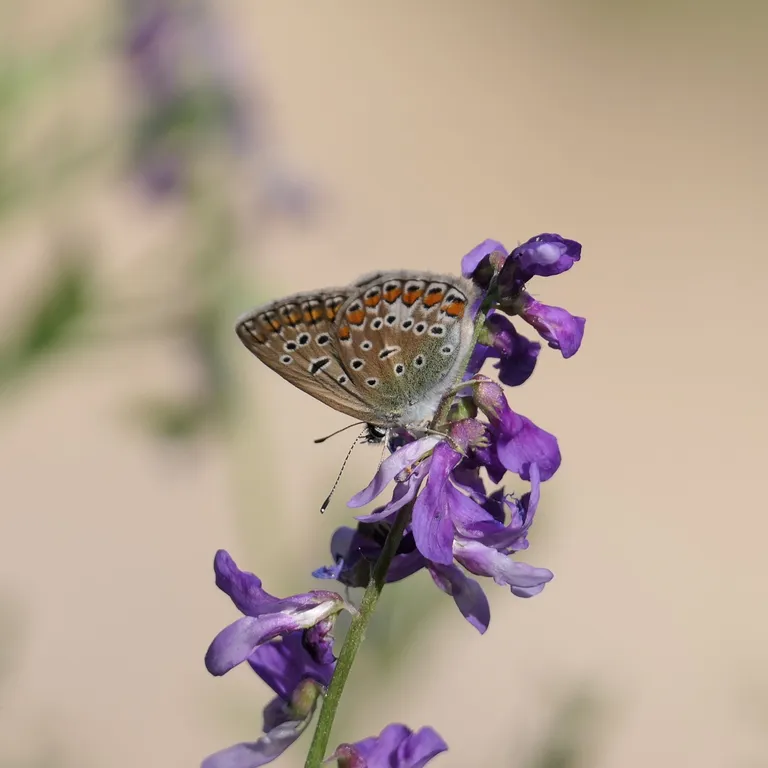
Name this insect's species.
Polyommatus icarus
